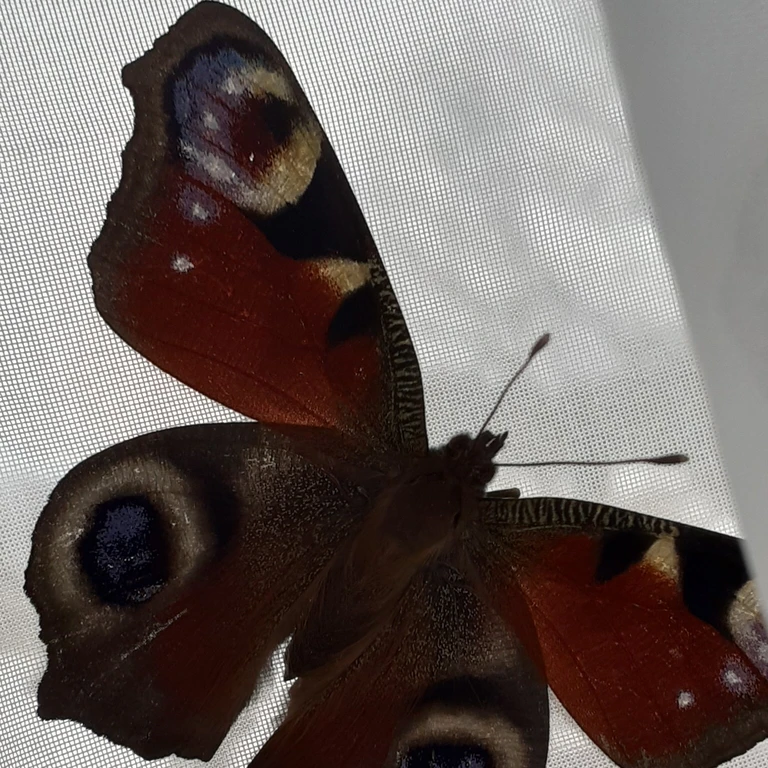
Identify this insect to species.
Aglais io
